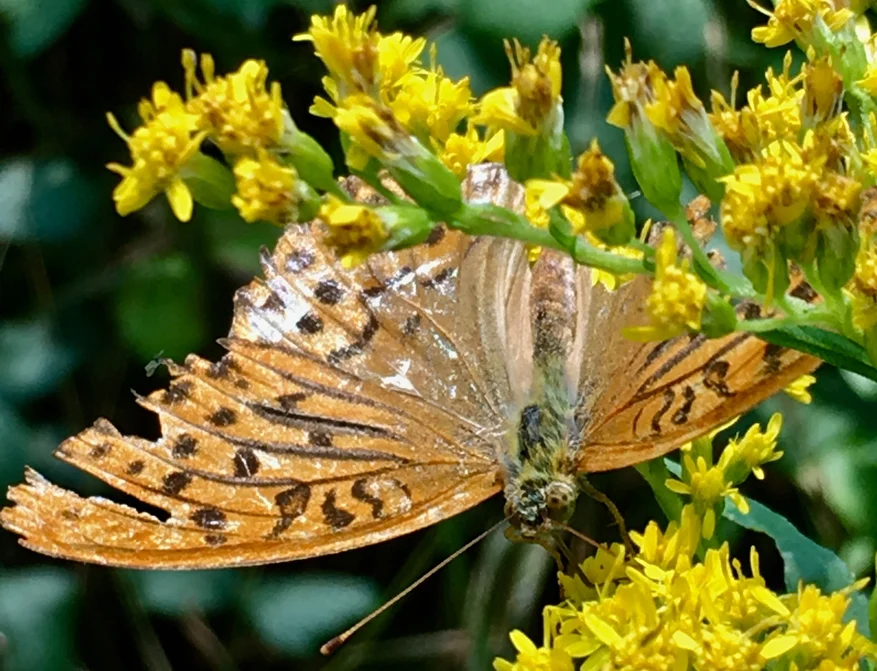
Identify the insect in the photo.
Argynnis paphia
